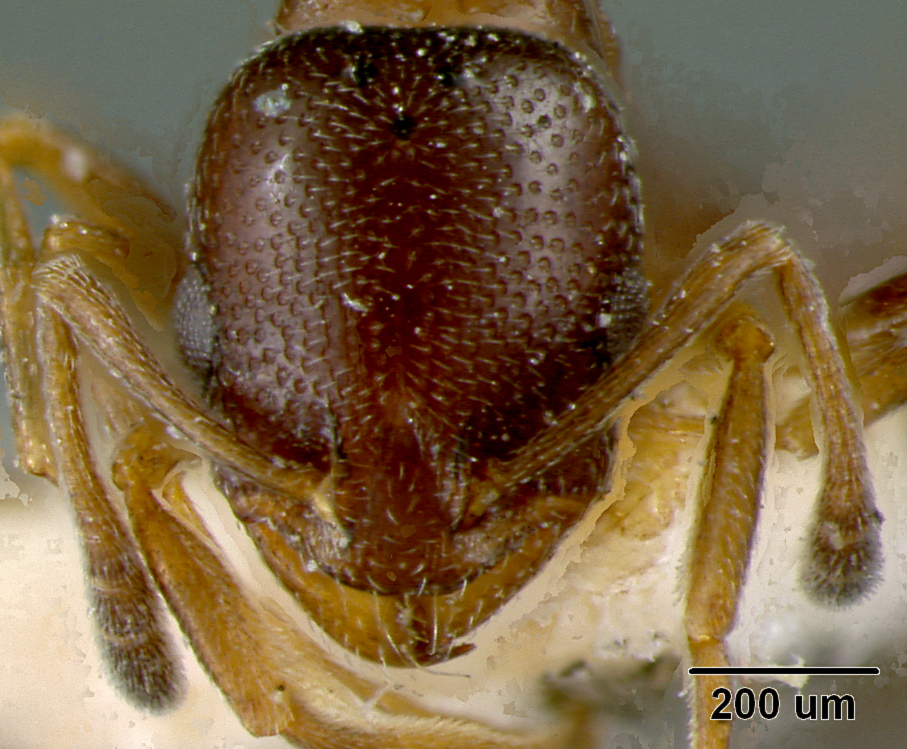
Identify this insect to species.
Cardiocondyla batesii
